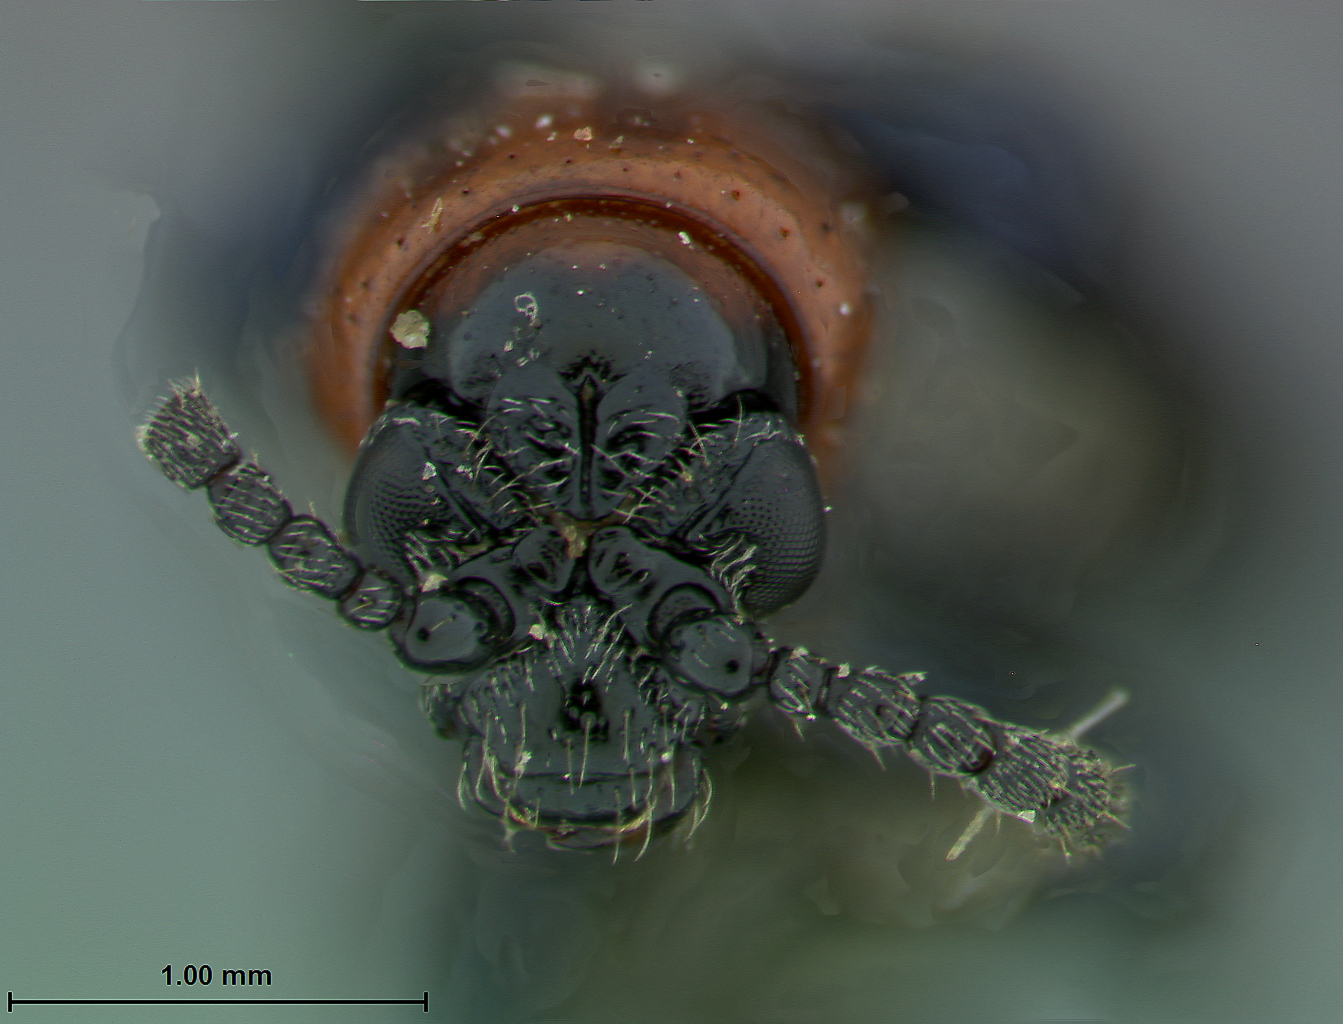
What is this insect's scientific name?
Lema longipennis
